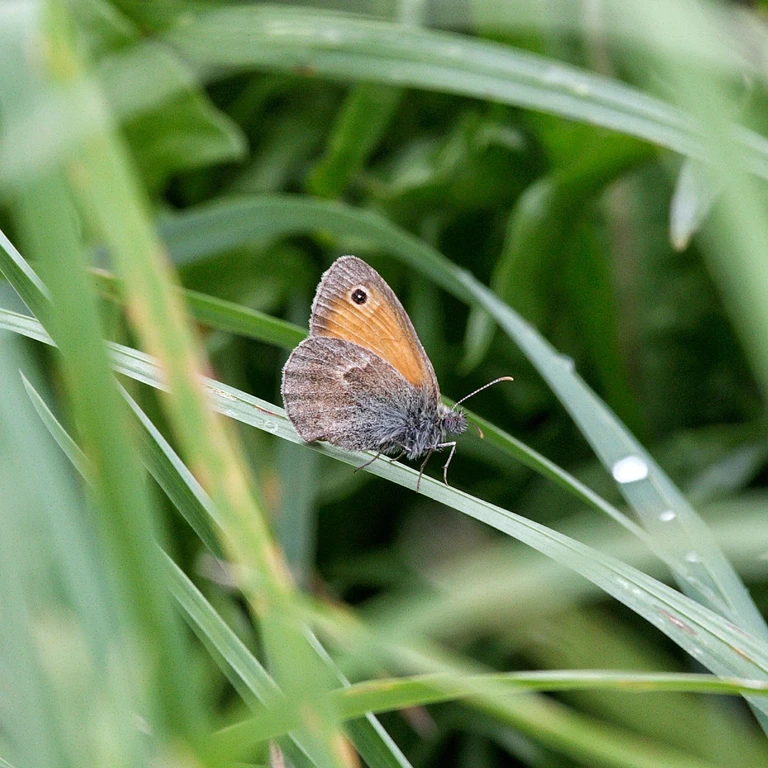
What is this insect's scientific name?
Coenonympha pamphilus
